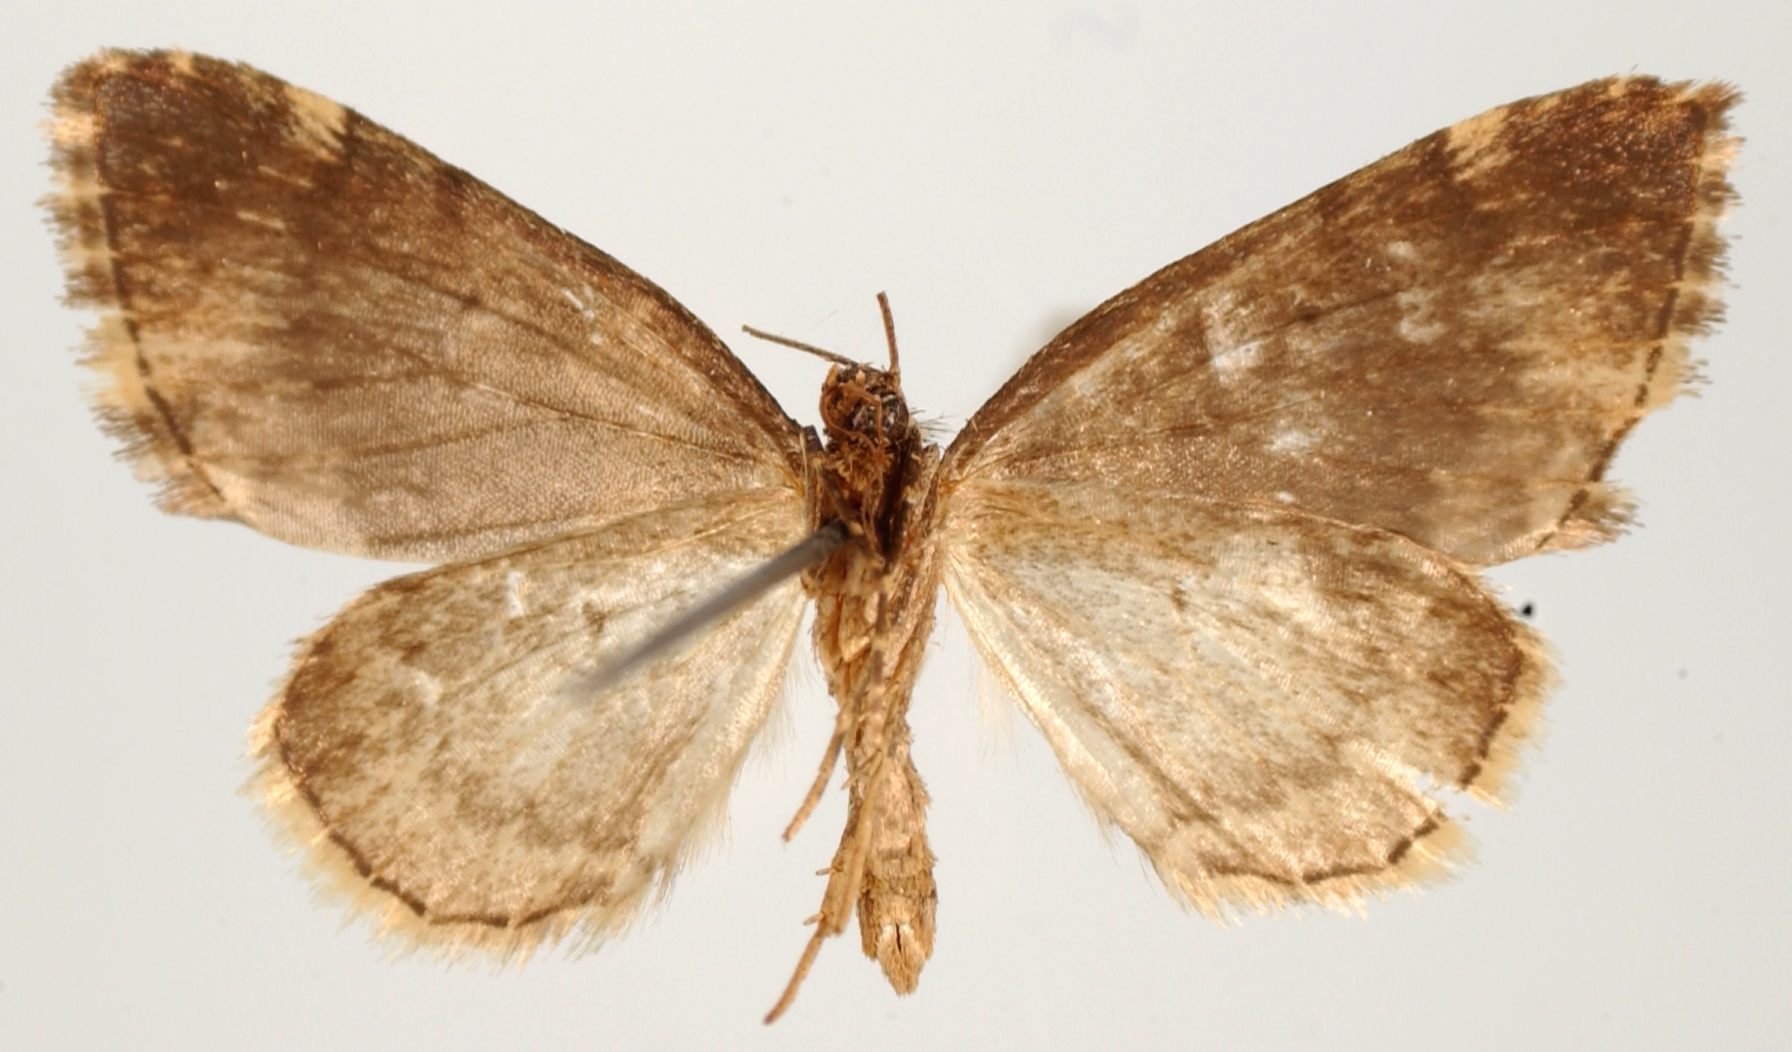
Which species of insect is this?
Anapalta terminisecta
